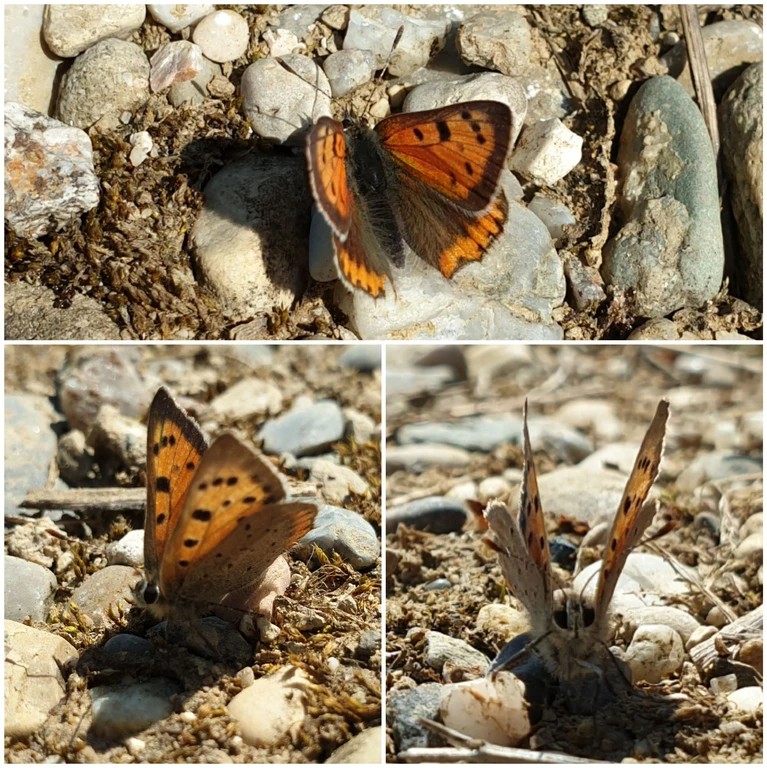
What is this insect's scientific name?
Lycaena phlaeas
